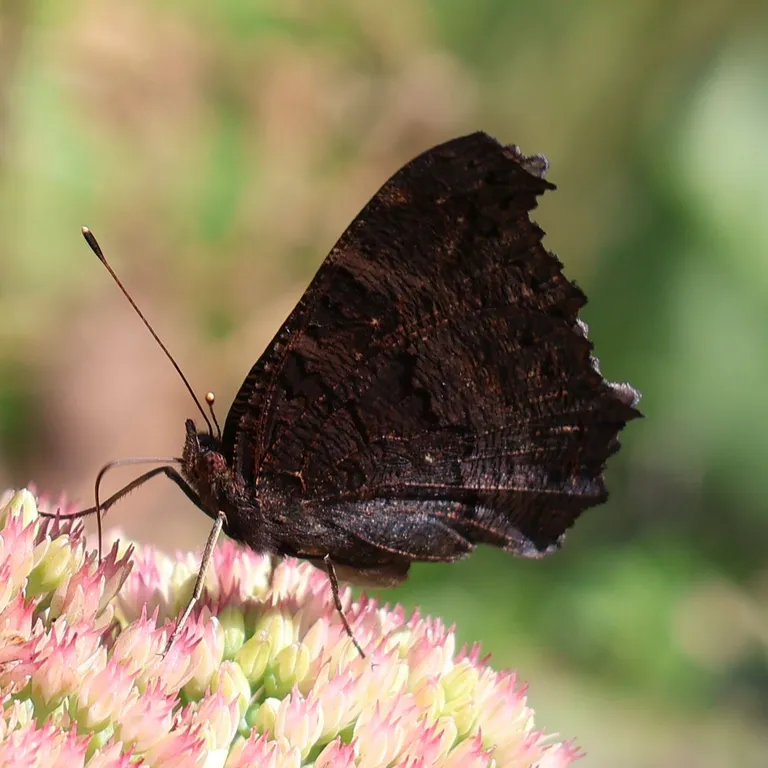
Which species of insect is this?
Aglais io
